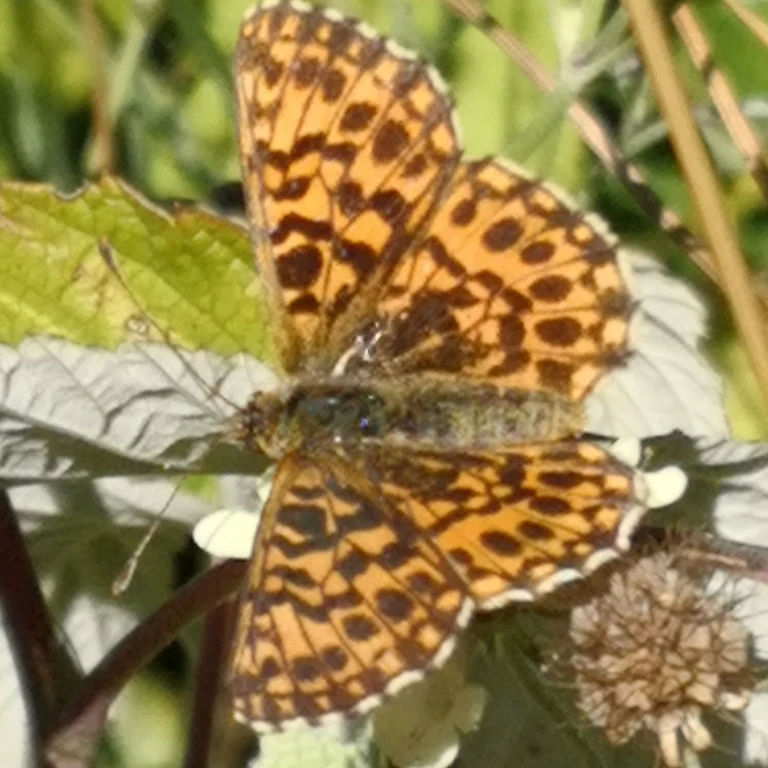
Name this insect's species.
Boloria dia
